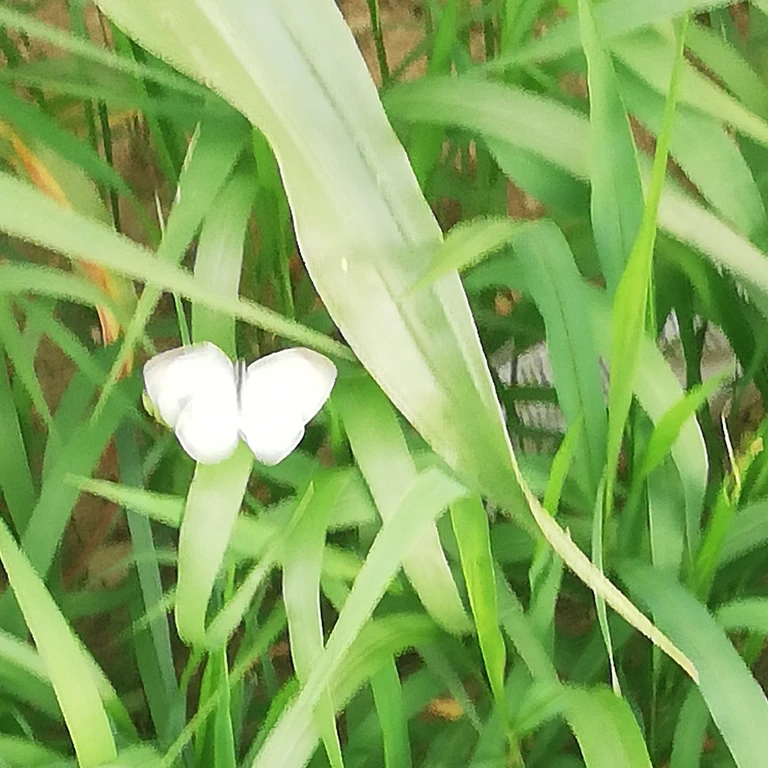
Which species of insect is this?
Pieris brassicae
